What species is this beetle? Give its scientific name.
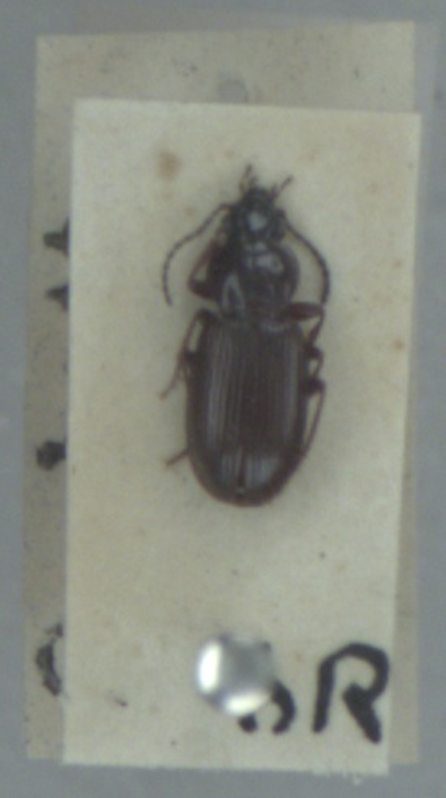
Pterostichus diligens
